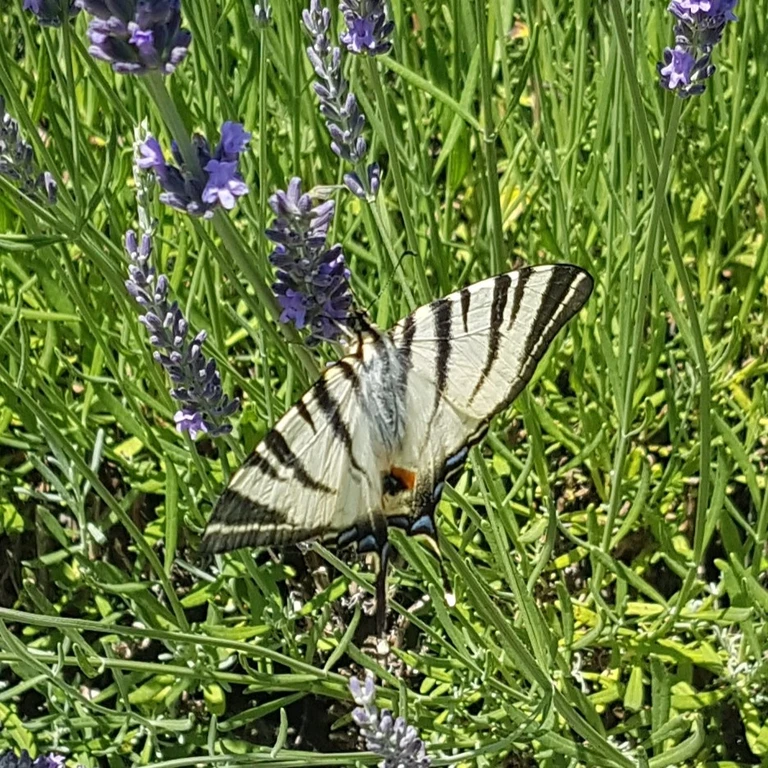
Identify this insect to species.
Iphiclides podalirius
